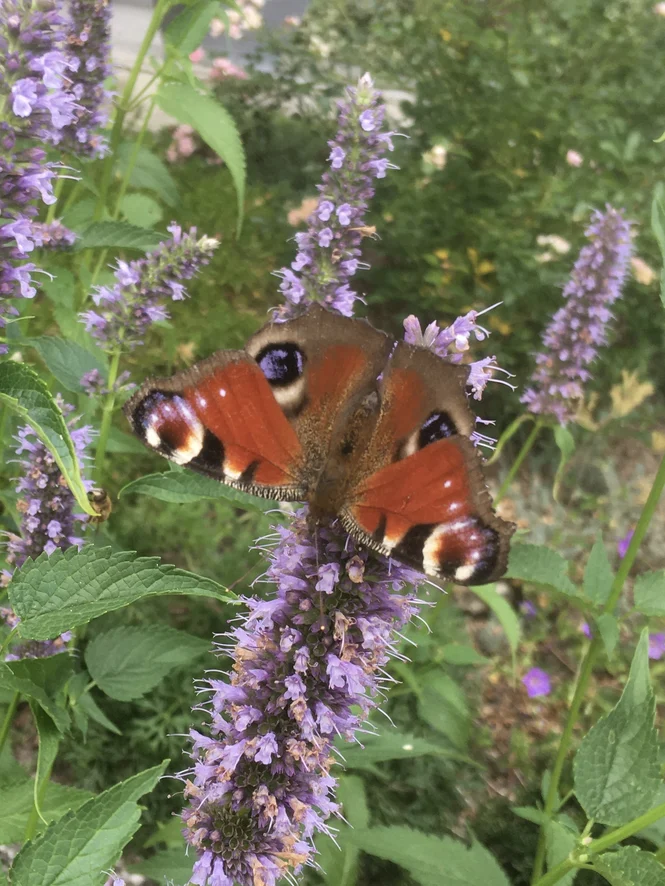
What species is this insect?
Aglais io
